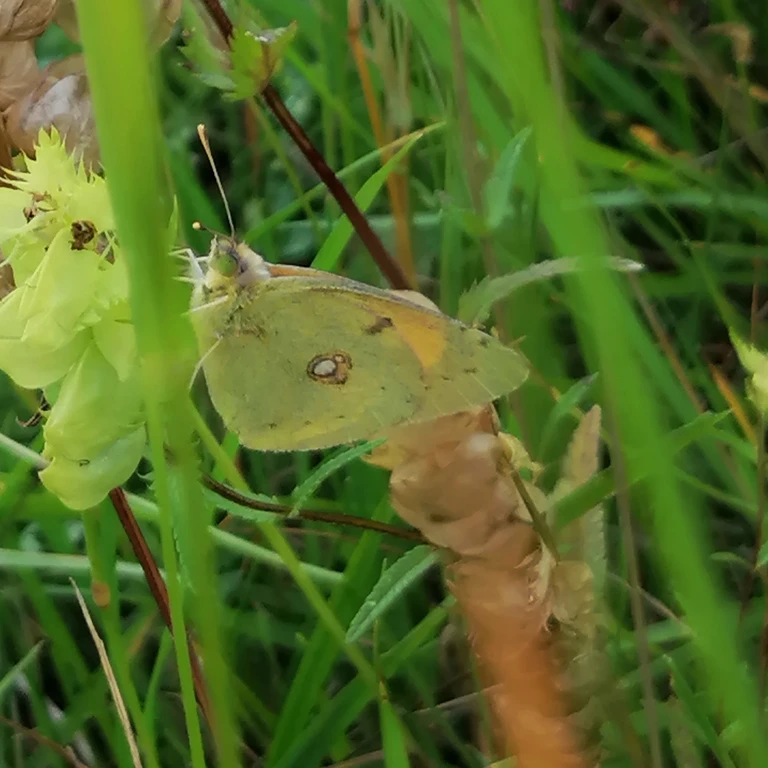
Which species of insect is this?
Colias croceus
